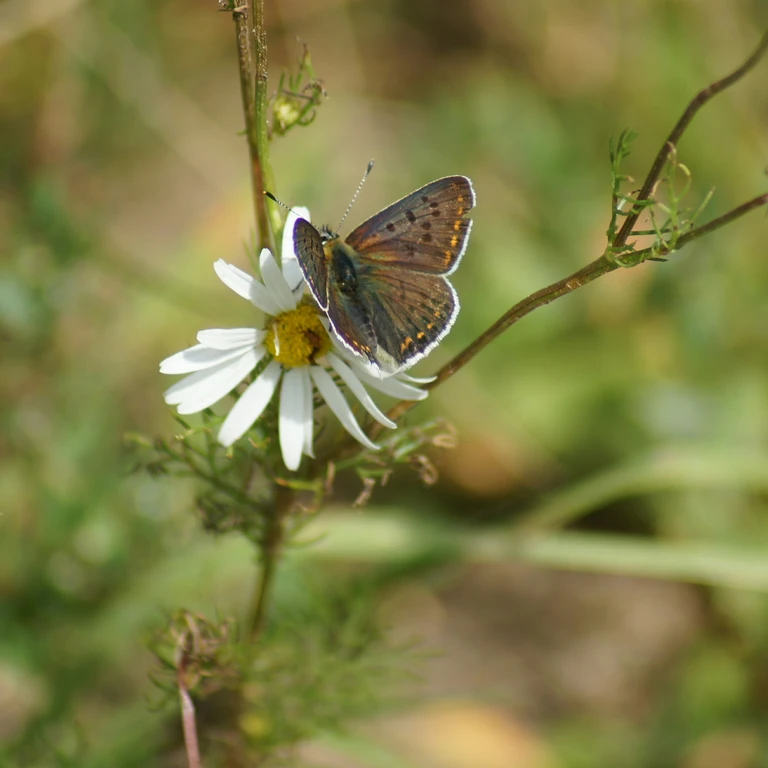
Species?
Lycaena tityrus (also Loweia tityrus)
